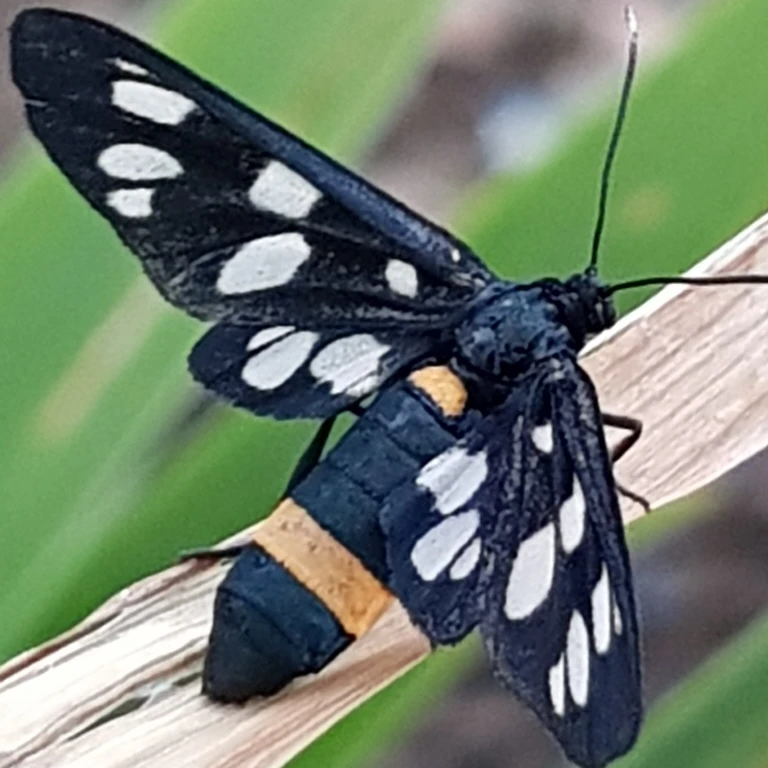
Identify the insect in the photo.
Amata phegea
